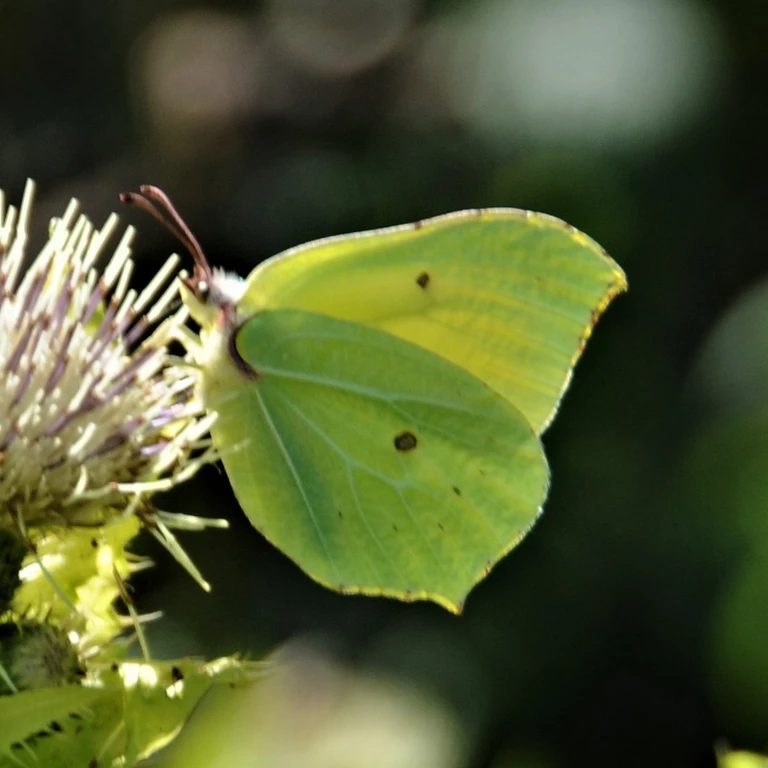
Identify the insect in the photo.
Gonepteryx rhamni
